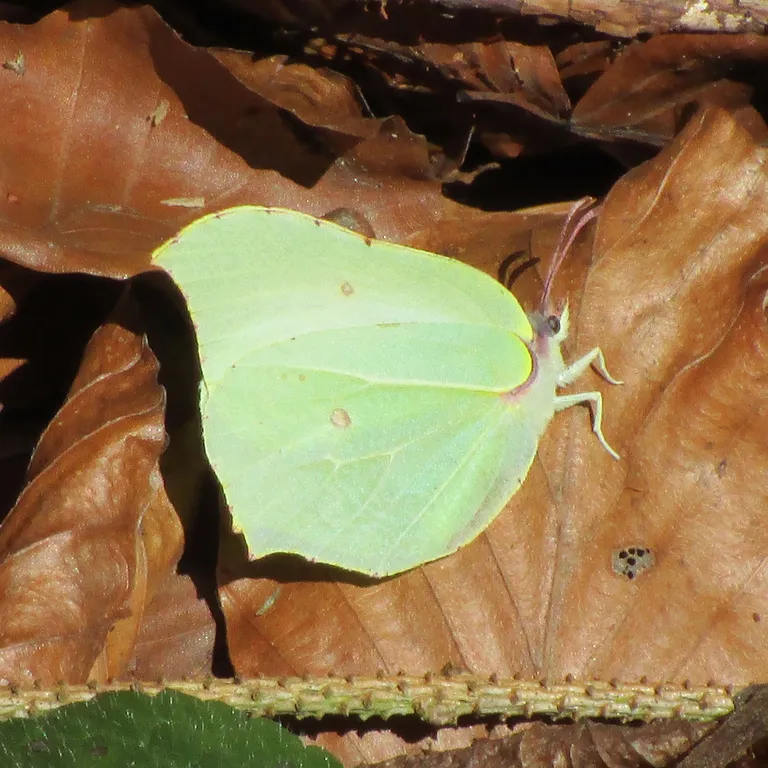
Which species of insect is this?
Gonepteryx rhamni
